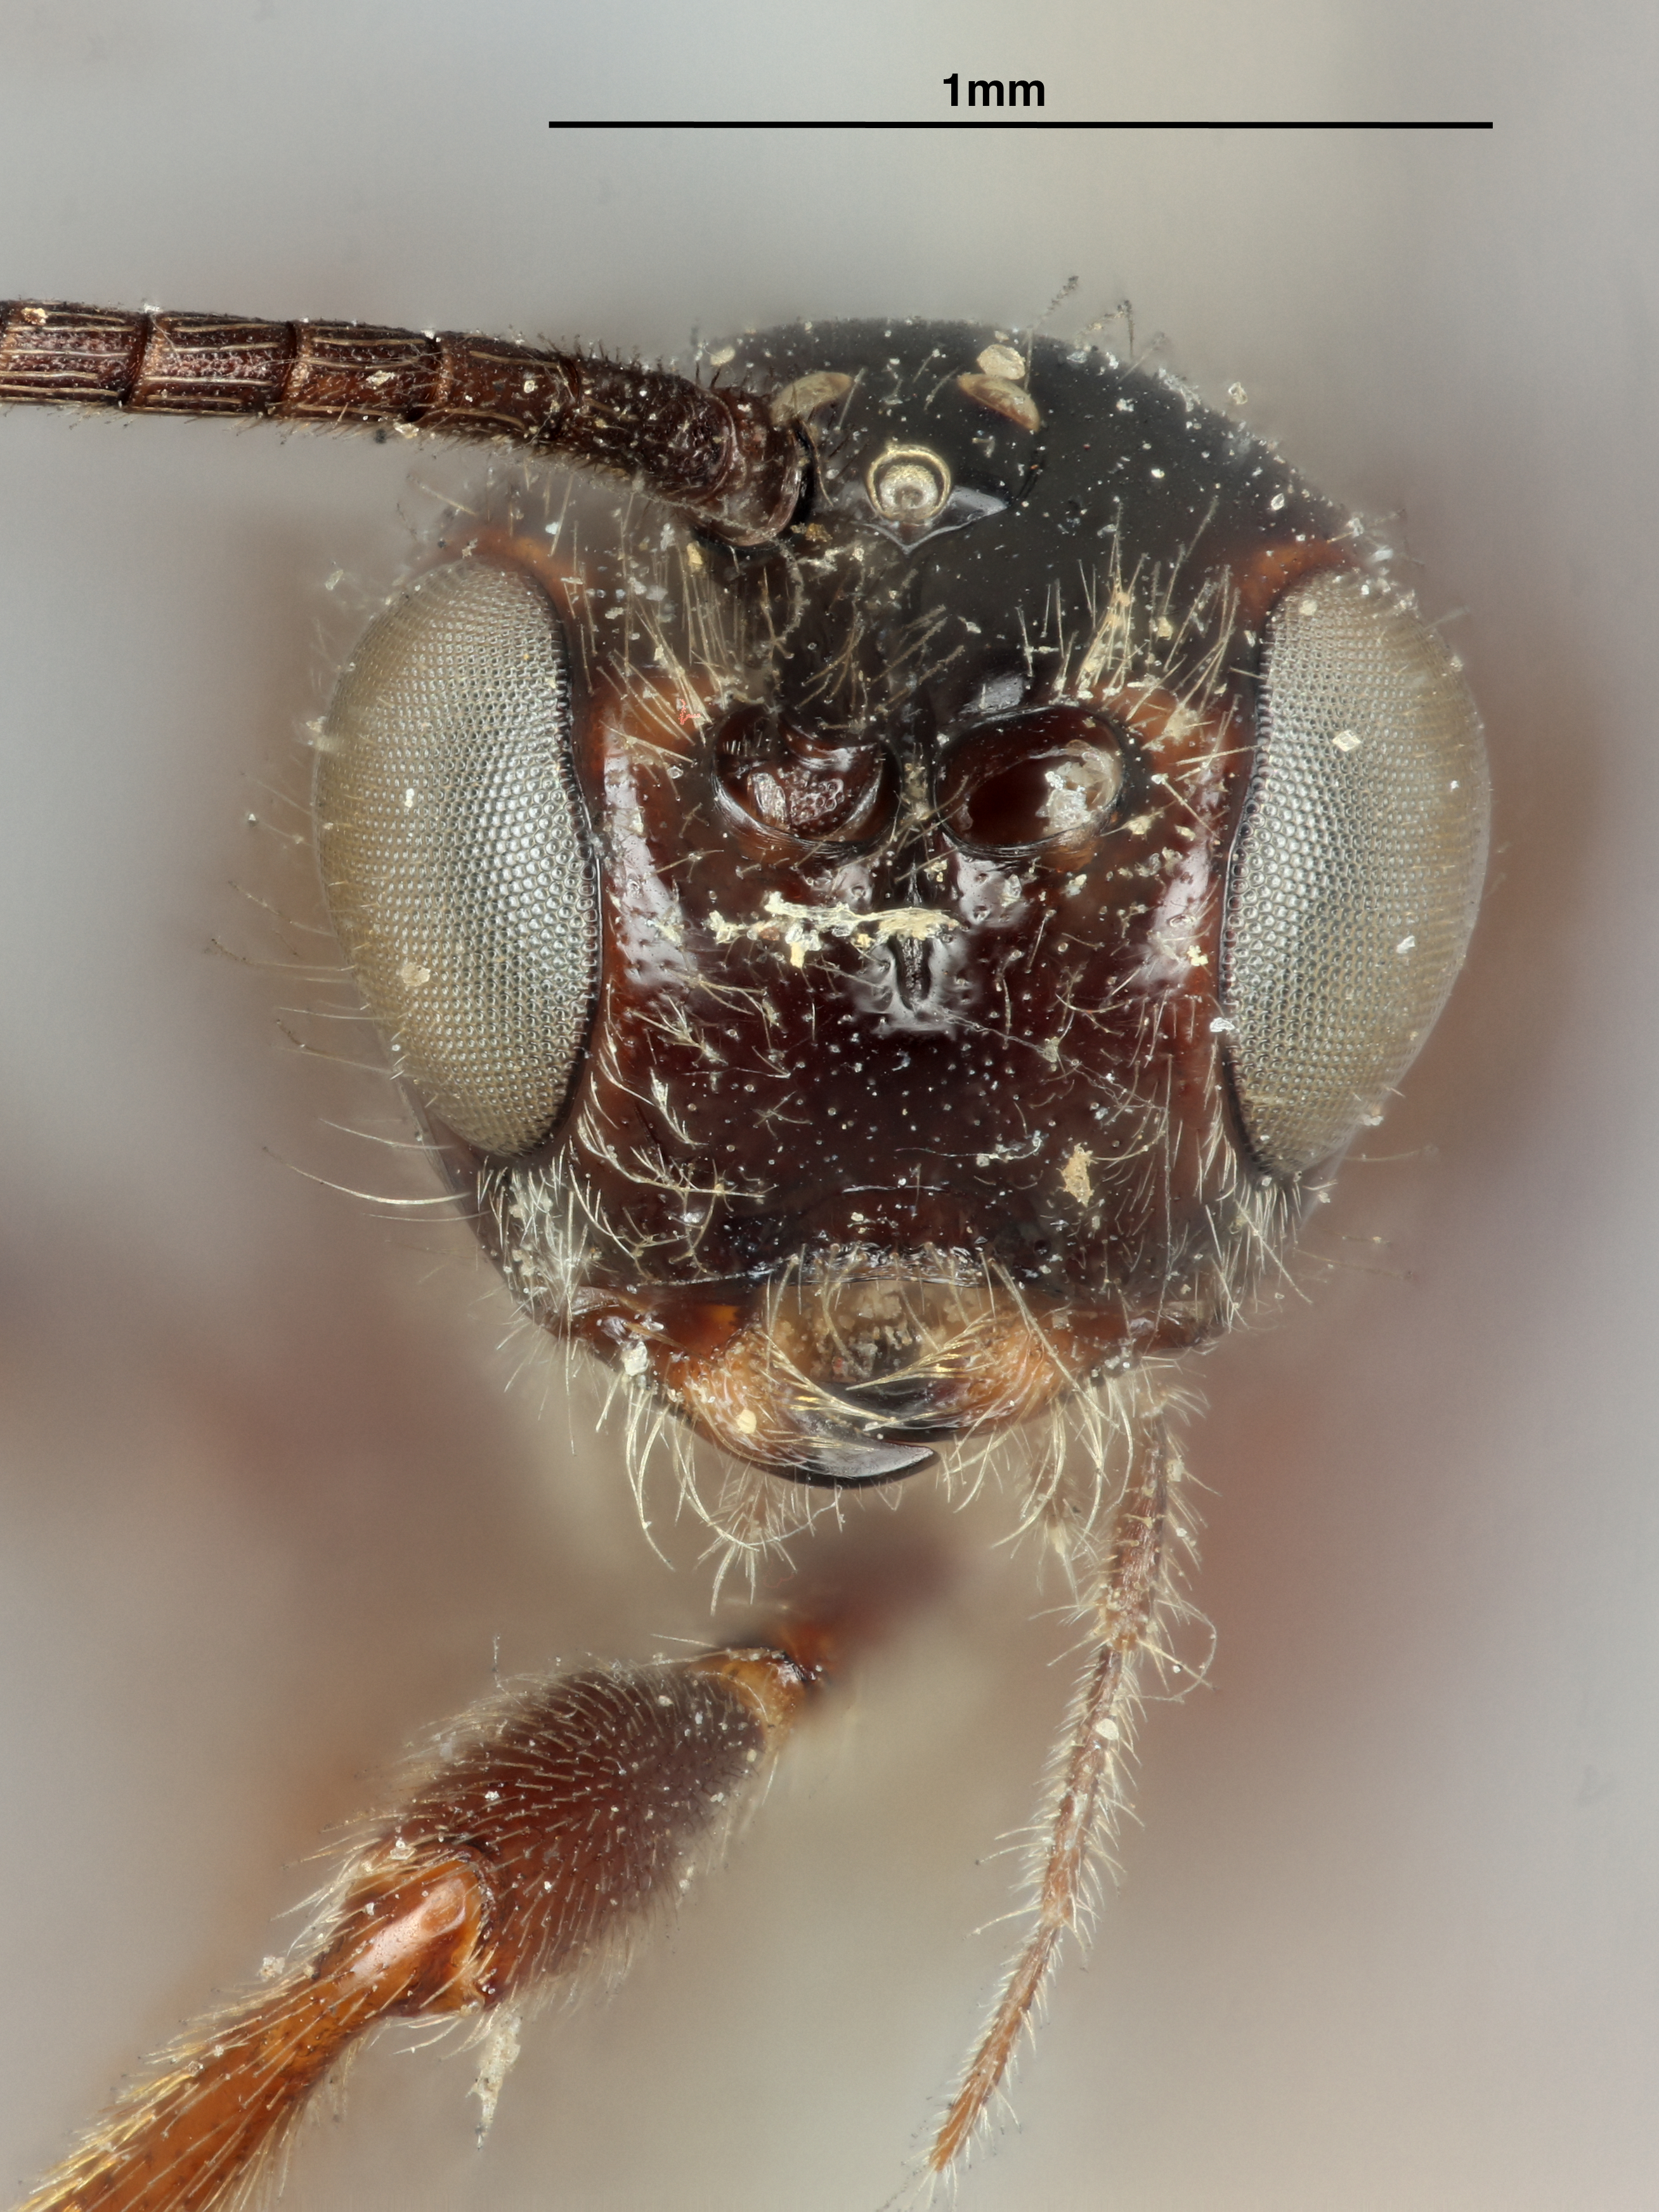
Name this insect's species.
Bracon alaskensis
